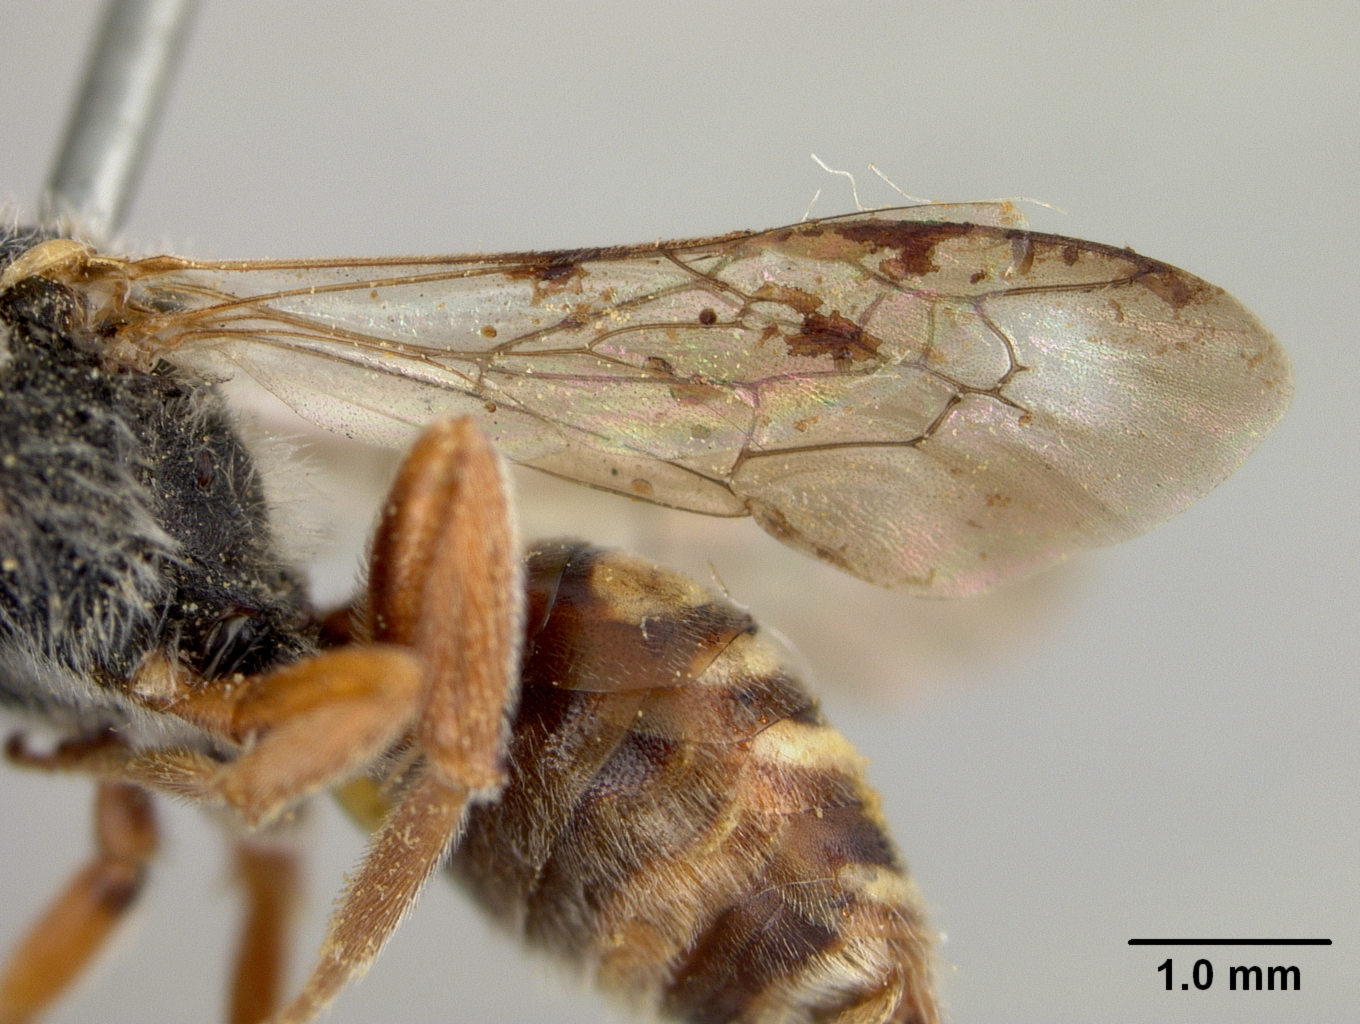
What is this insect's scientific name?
Nomada semiscita
